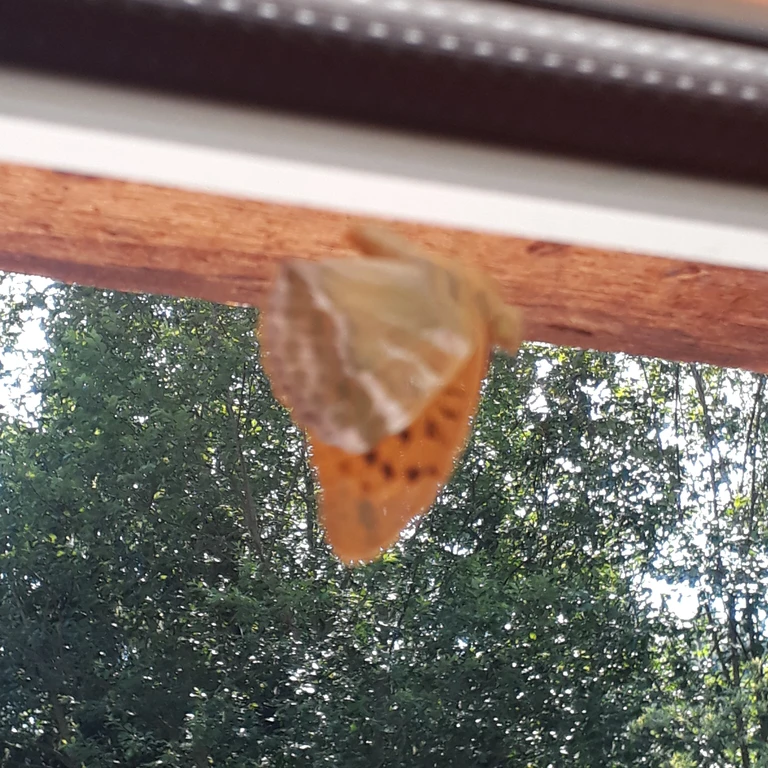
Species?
Argynnis paphia
